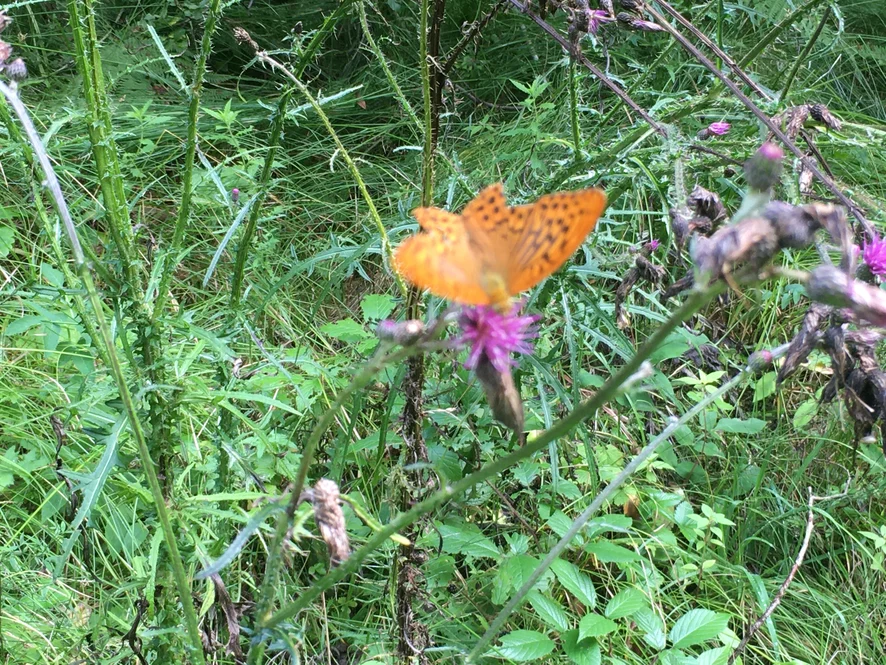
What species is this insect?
Argynnis paphia
